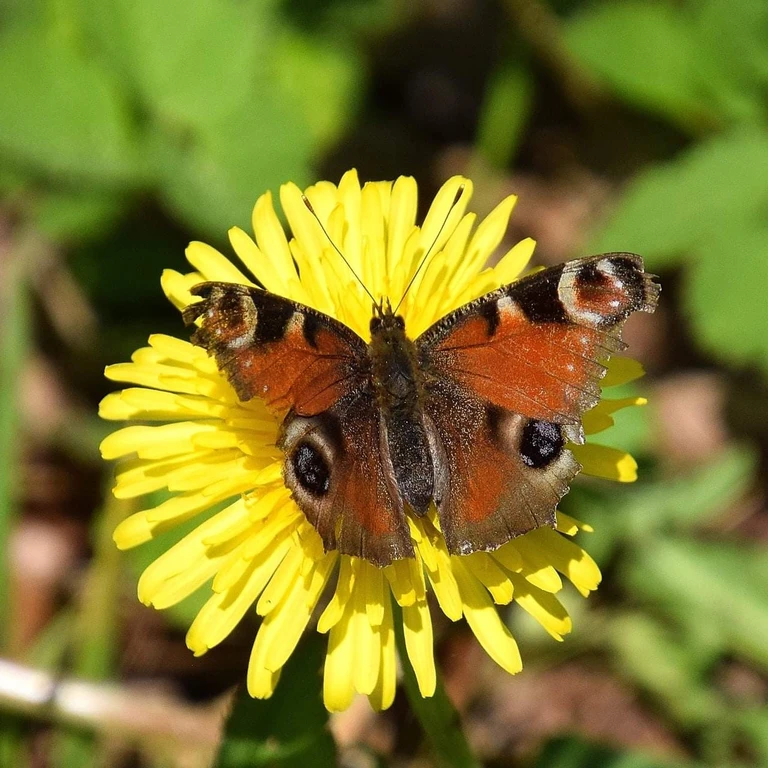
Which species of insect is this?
Aglais io
